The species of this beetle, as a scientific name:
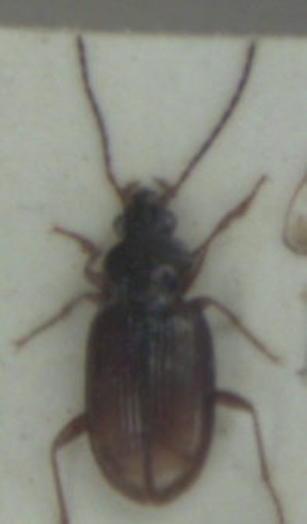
Bembidion lunatum
